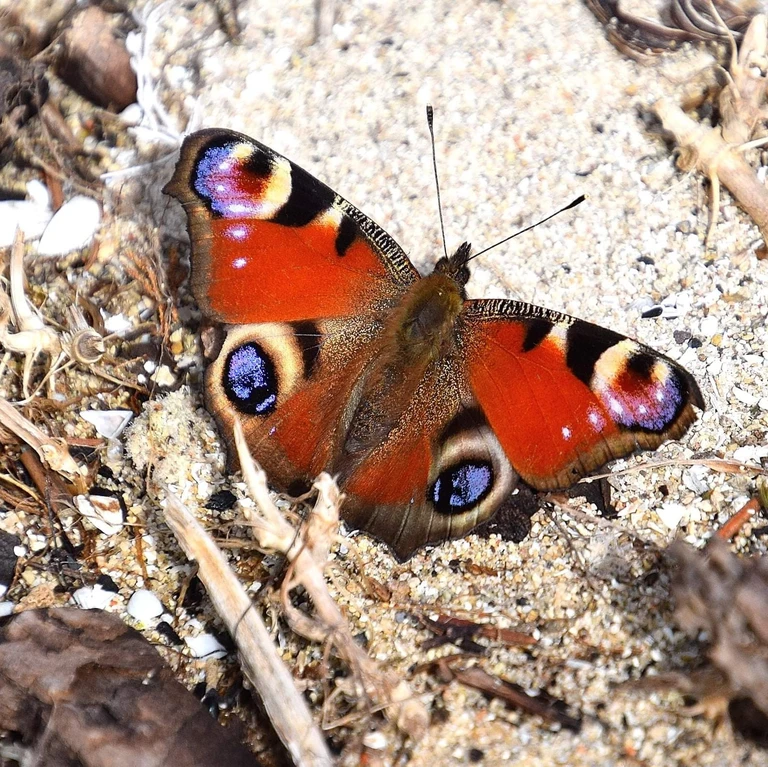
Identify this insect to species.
Aglais io
